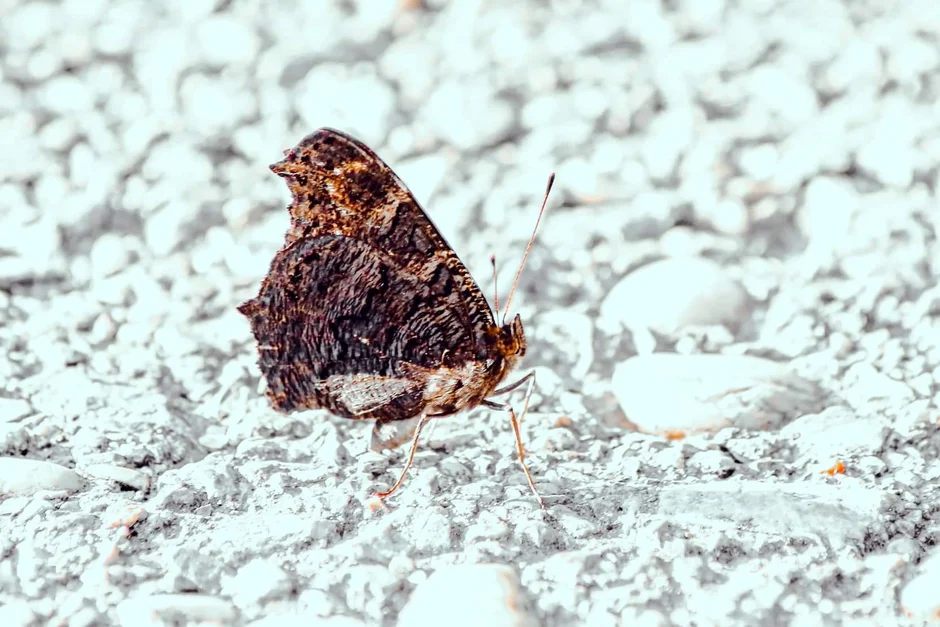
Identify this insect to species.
Aglais io
